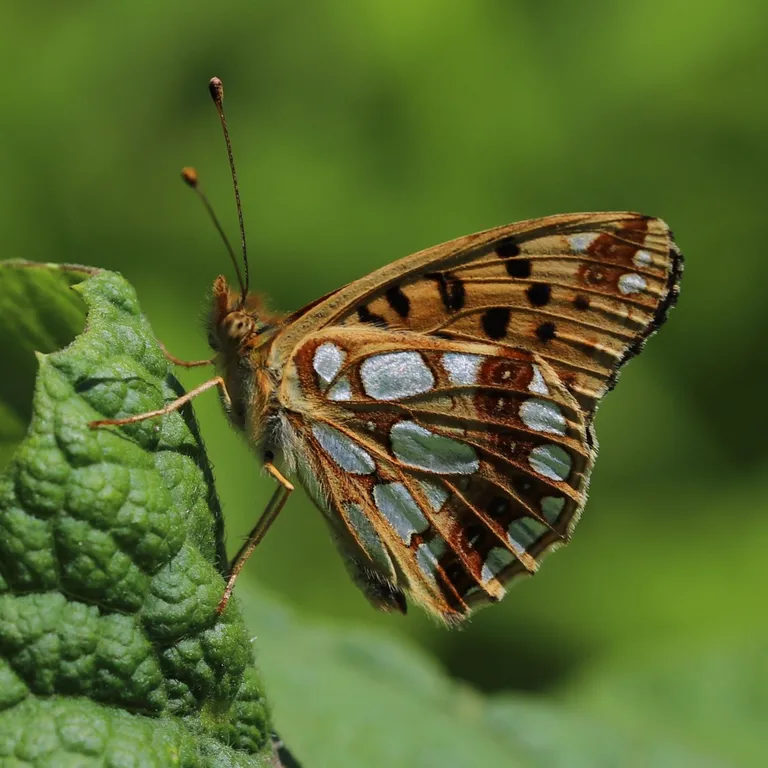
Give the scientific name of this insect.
Issoria lathonia
